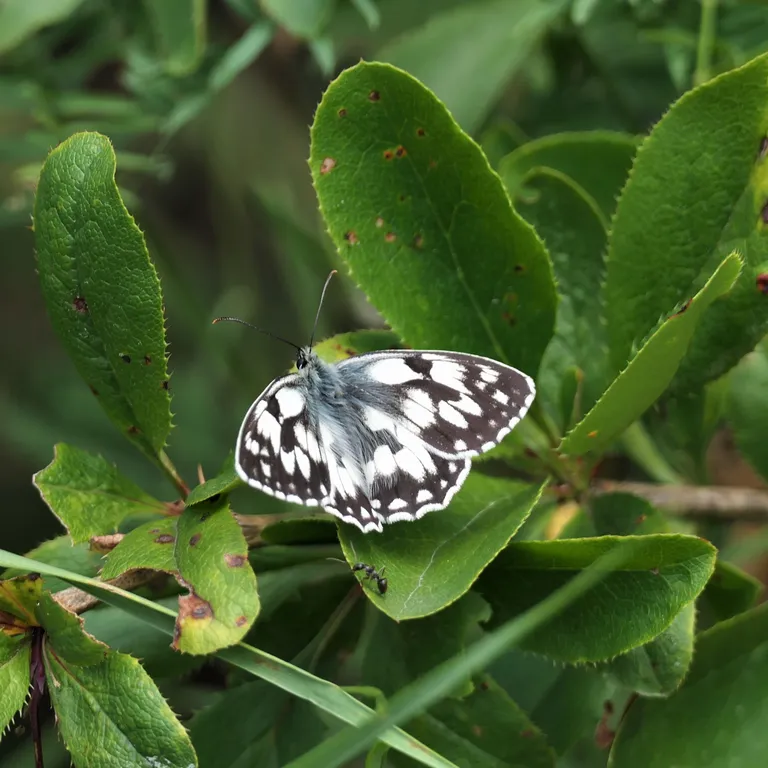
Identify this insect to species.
Melanargia galathea
